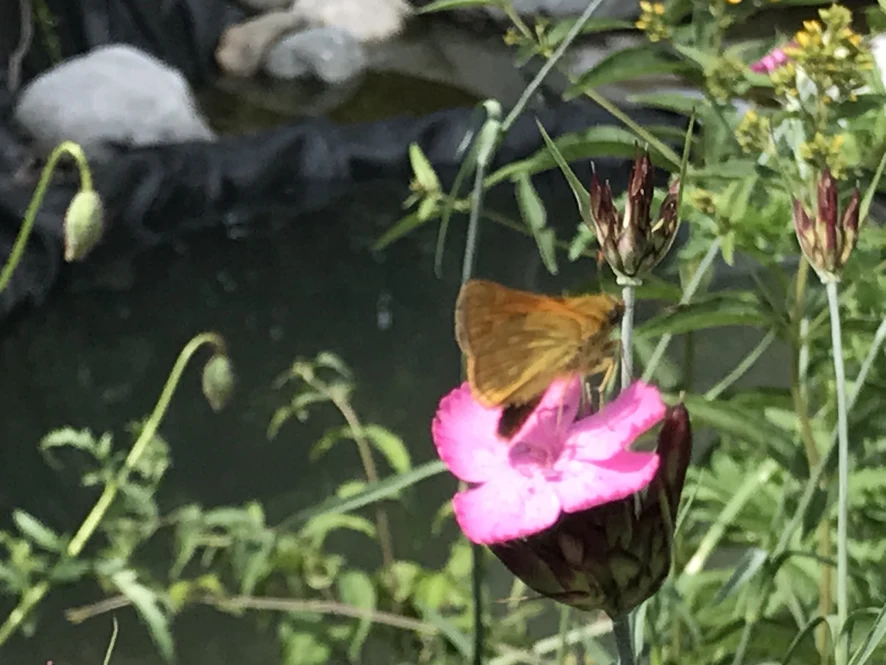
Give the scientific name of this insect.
Ochlodes sylvanus (also Ochlodes venata)
